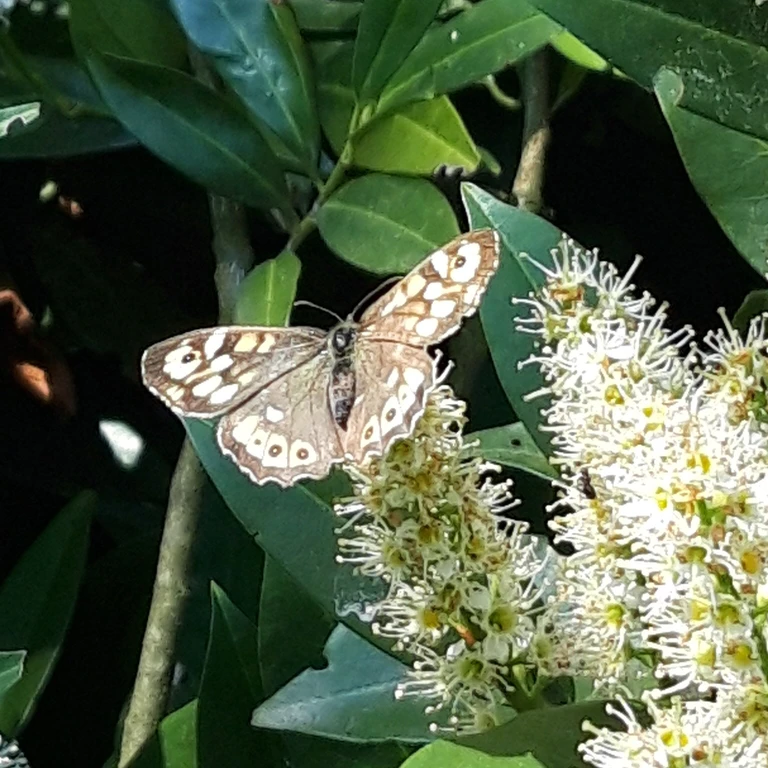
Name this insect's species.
Pararge aegeria
